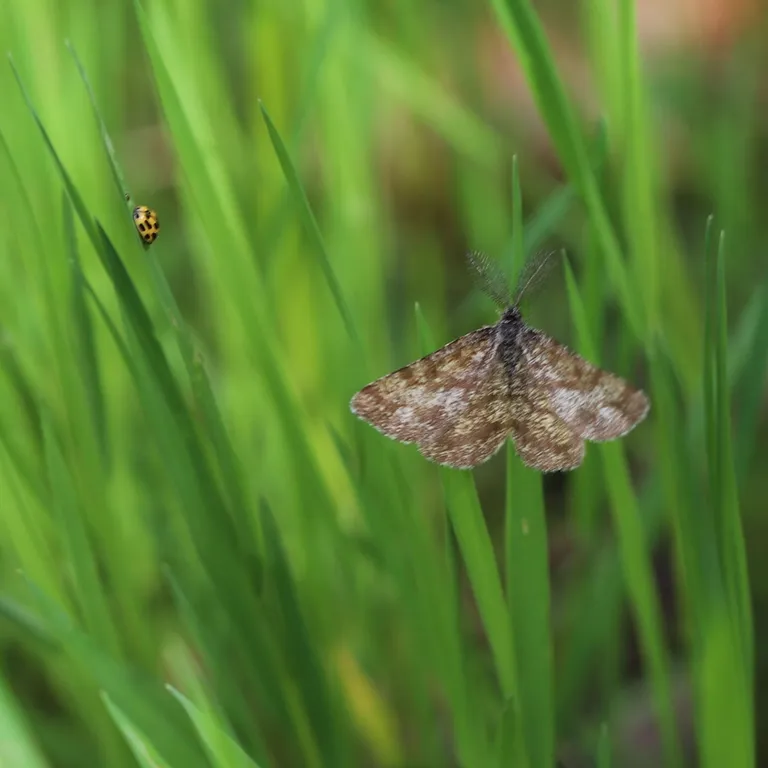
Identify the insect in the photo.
Ematurga atomaria
